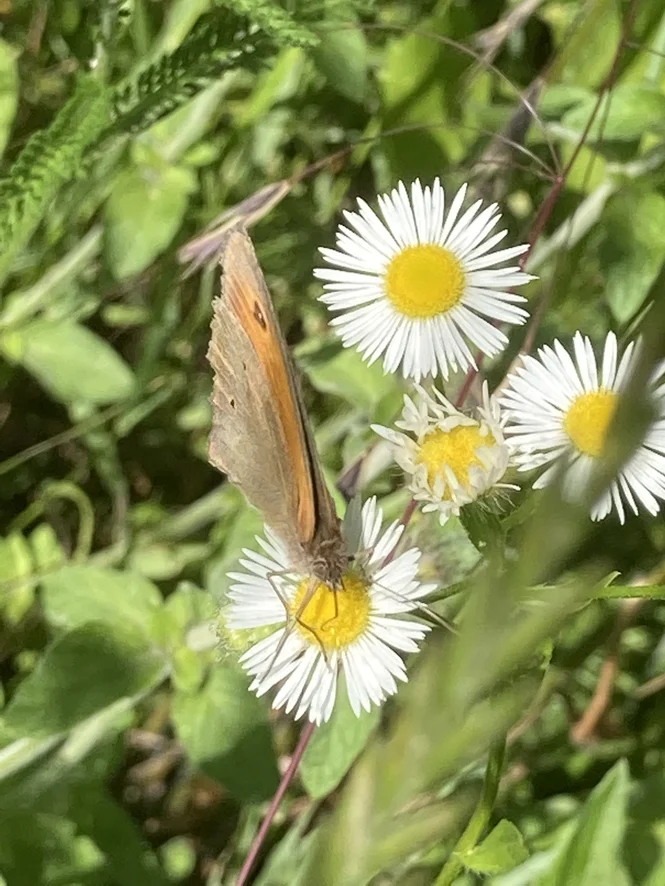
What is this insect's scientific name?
Maniola jurtina
